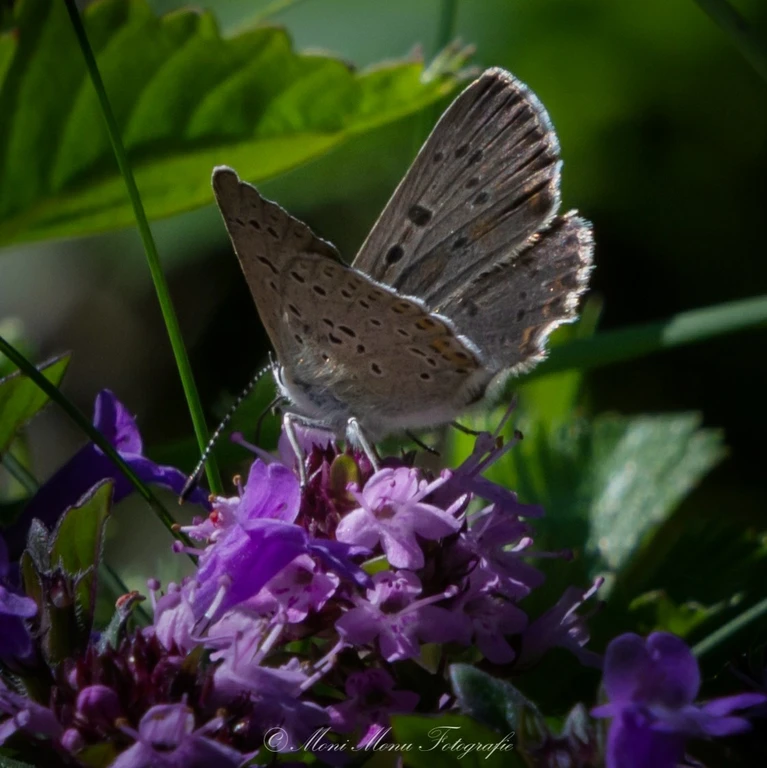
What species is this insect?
Lycaena tityrus (also Loweia tityrus)
